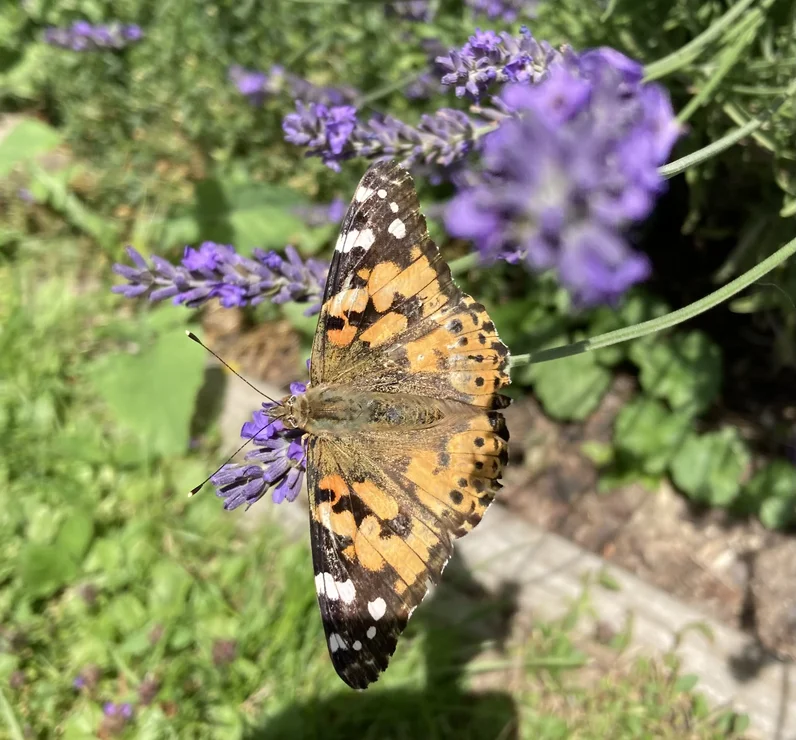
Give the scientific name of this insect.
Vanessa cardui
